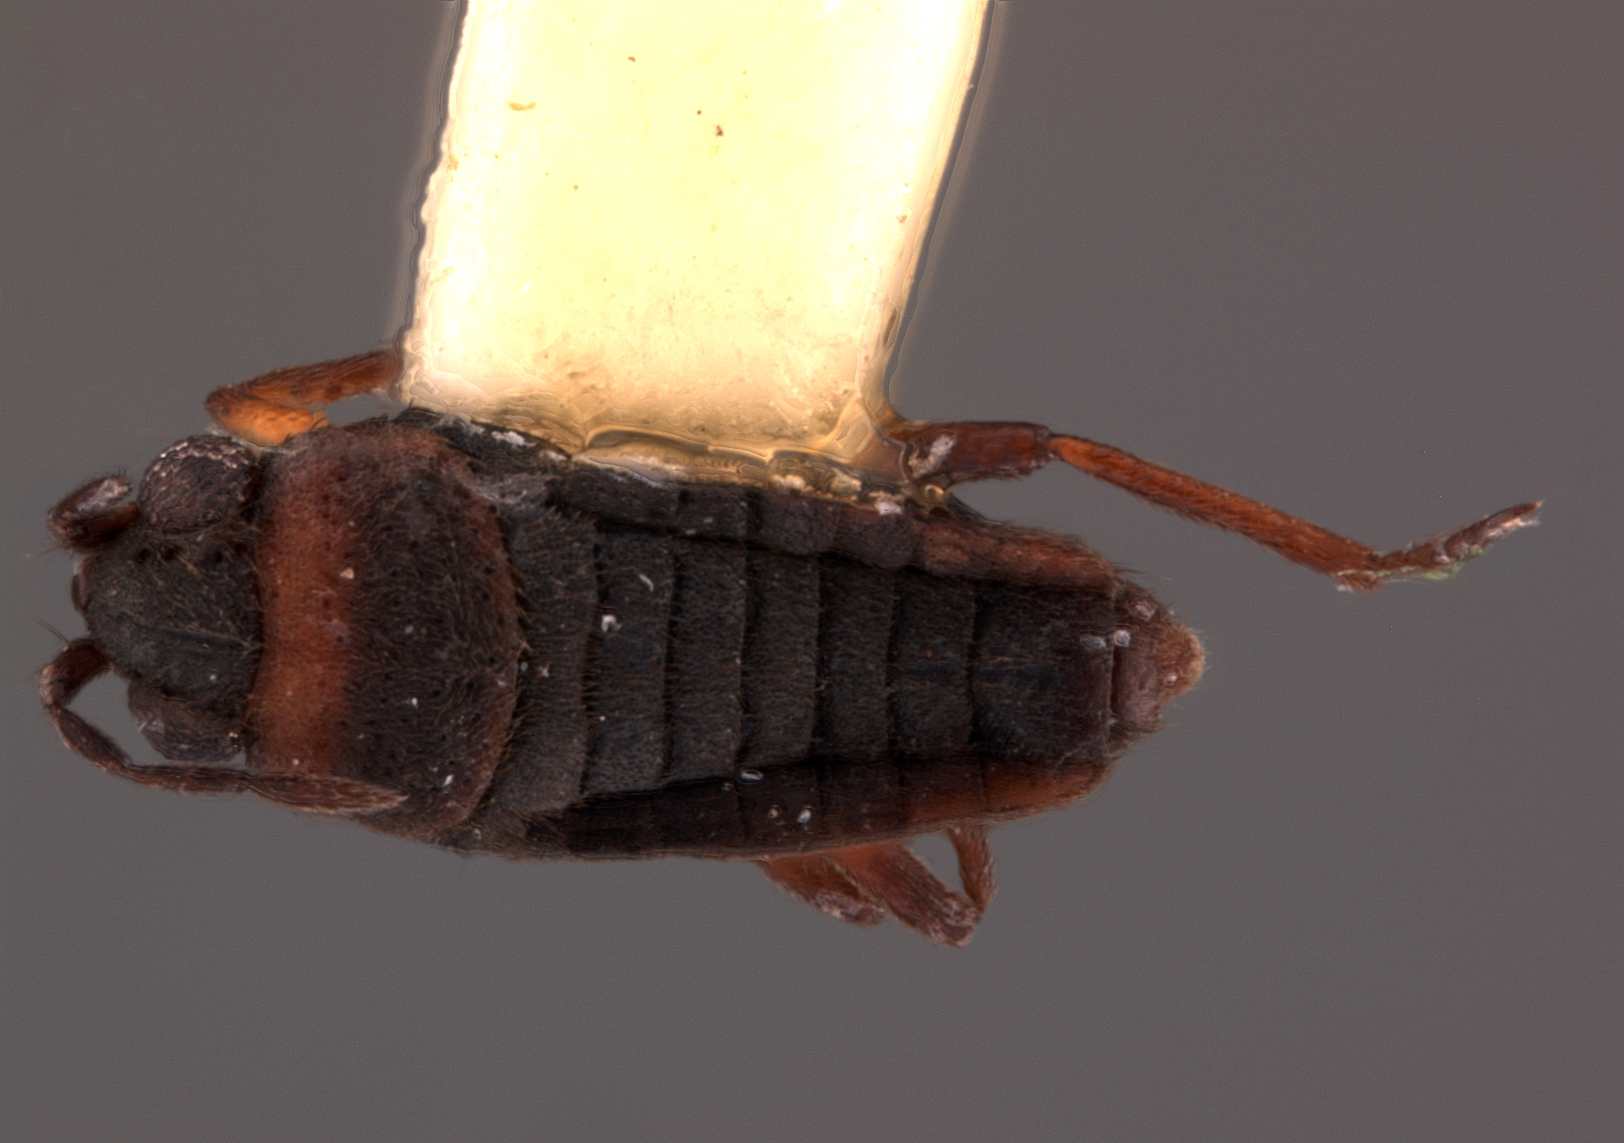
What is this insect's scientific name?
Microvelia duidana
